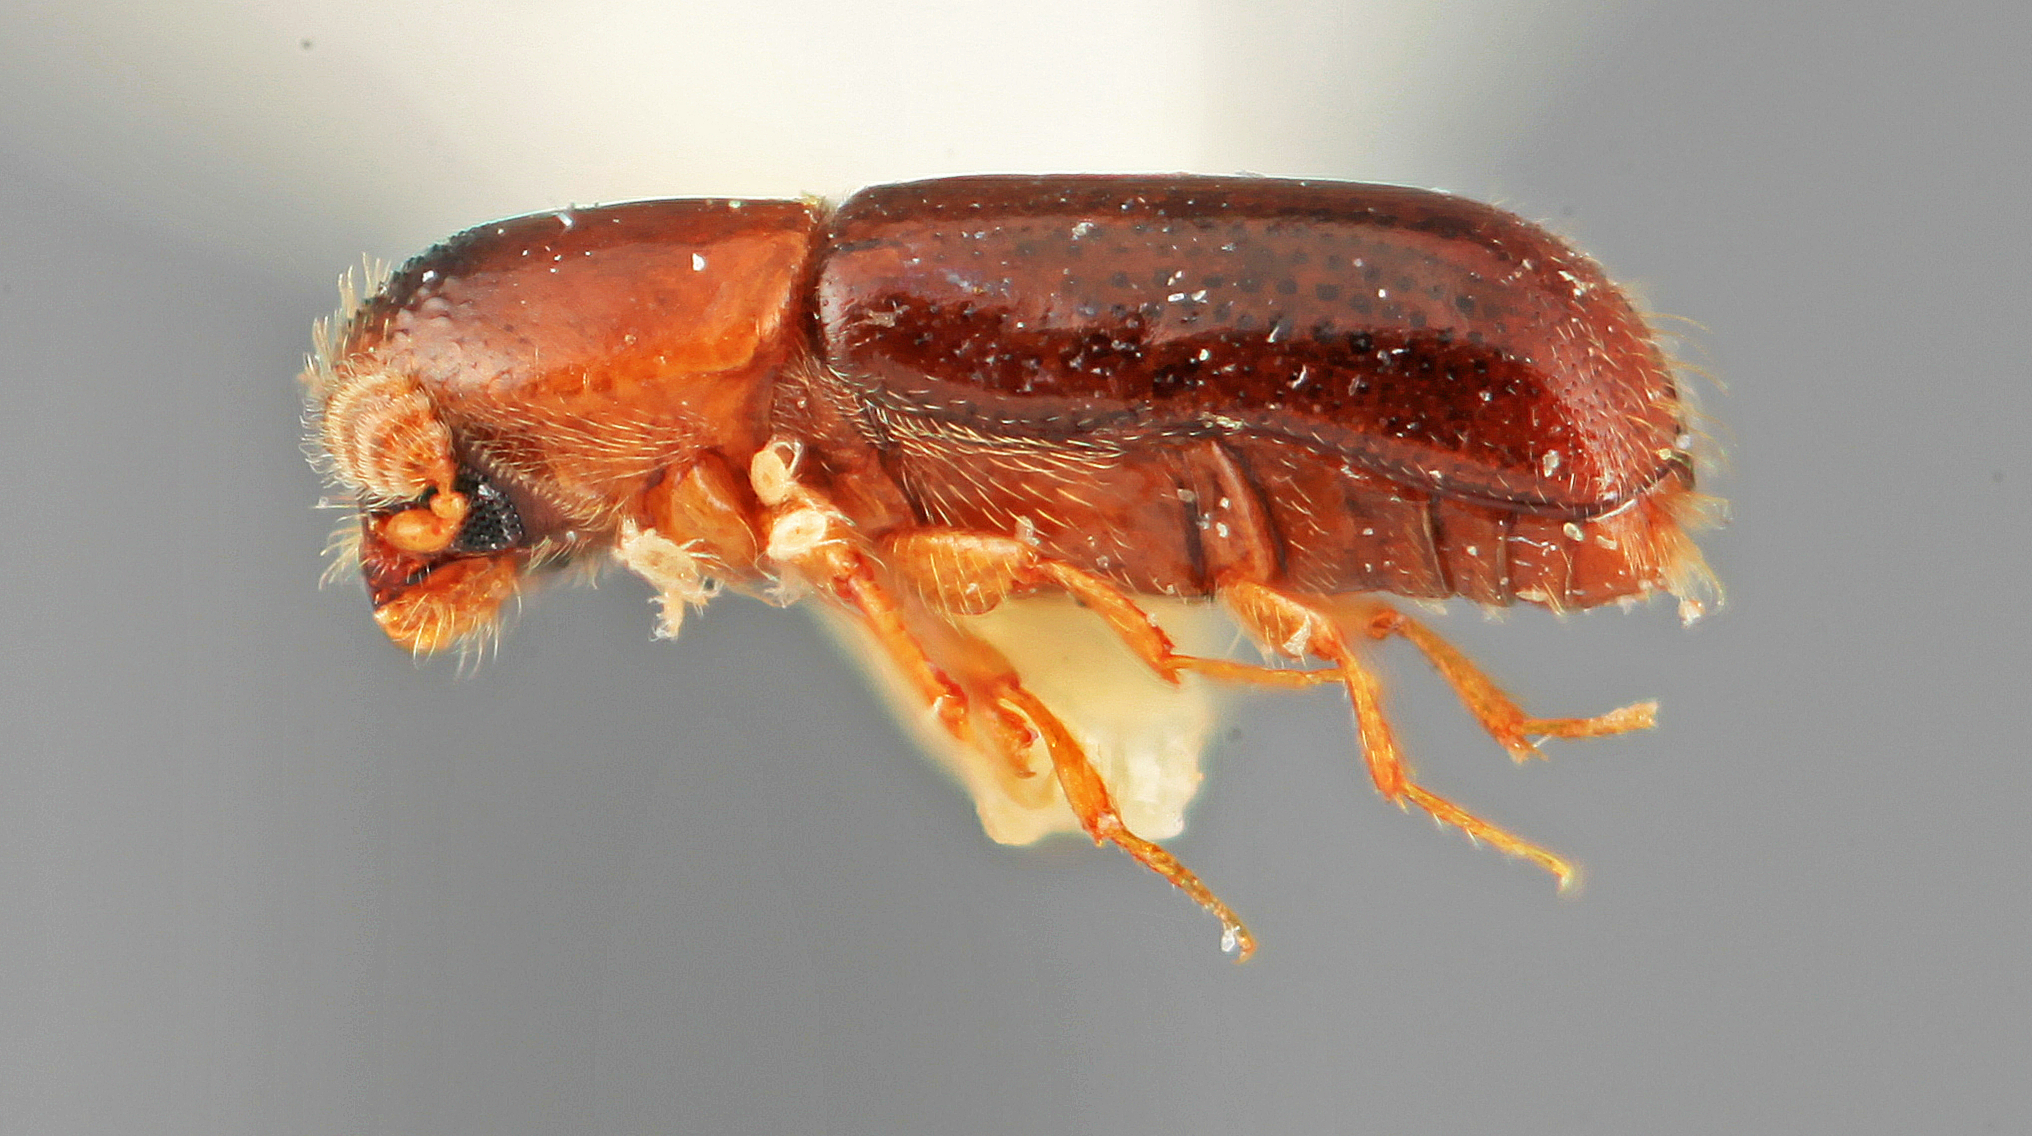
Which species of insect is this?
Gnathotrupes dilutus
